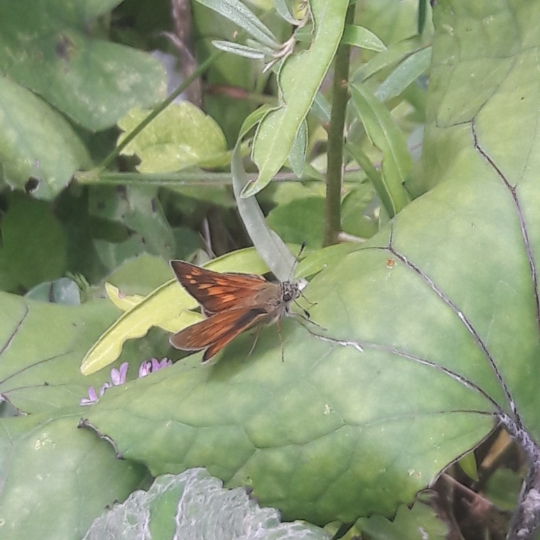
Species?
Ochlodes sylvanus (also Ochlodes venata)
